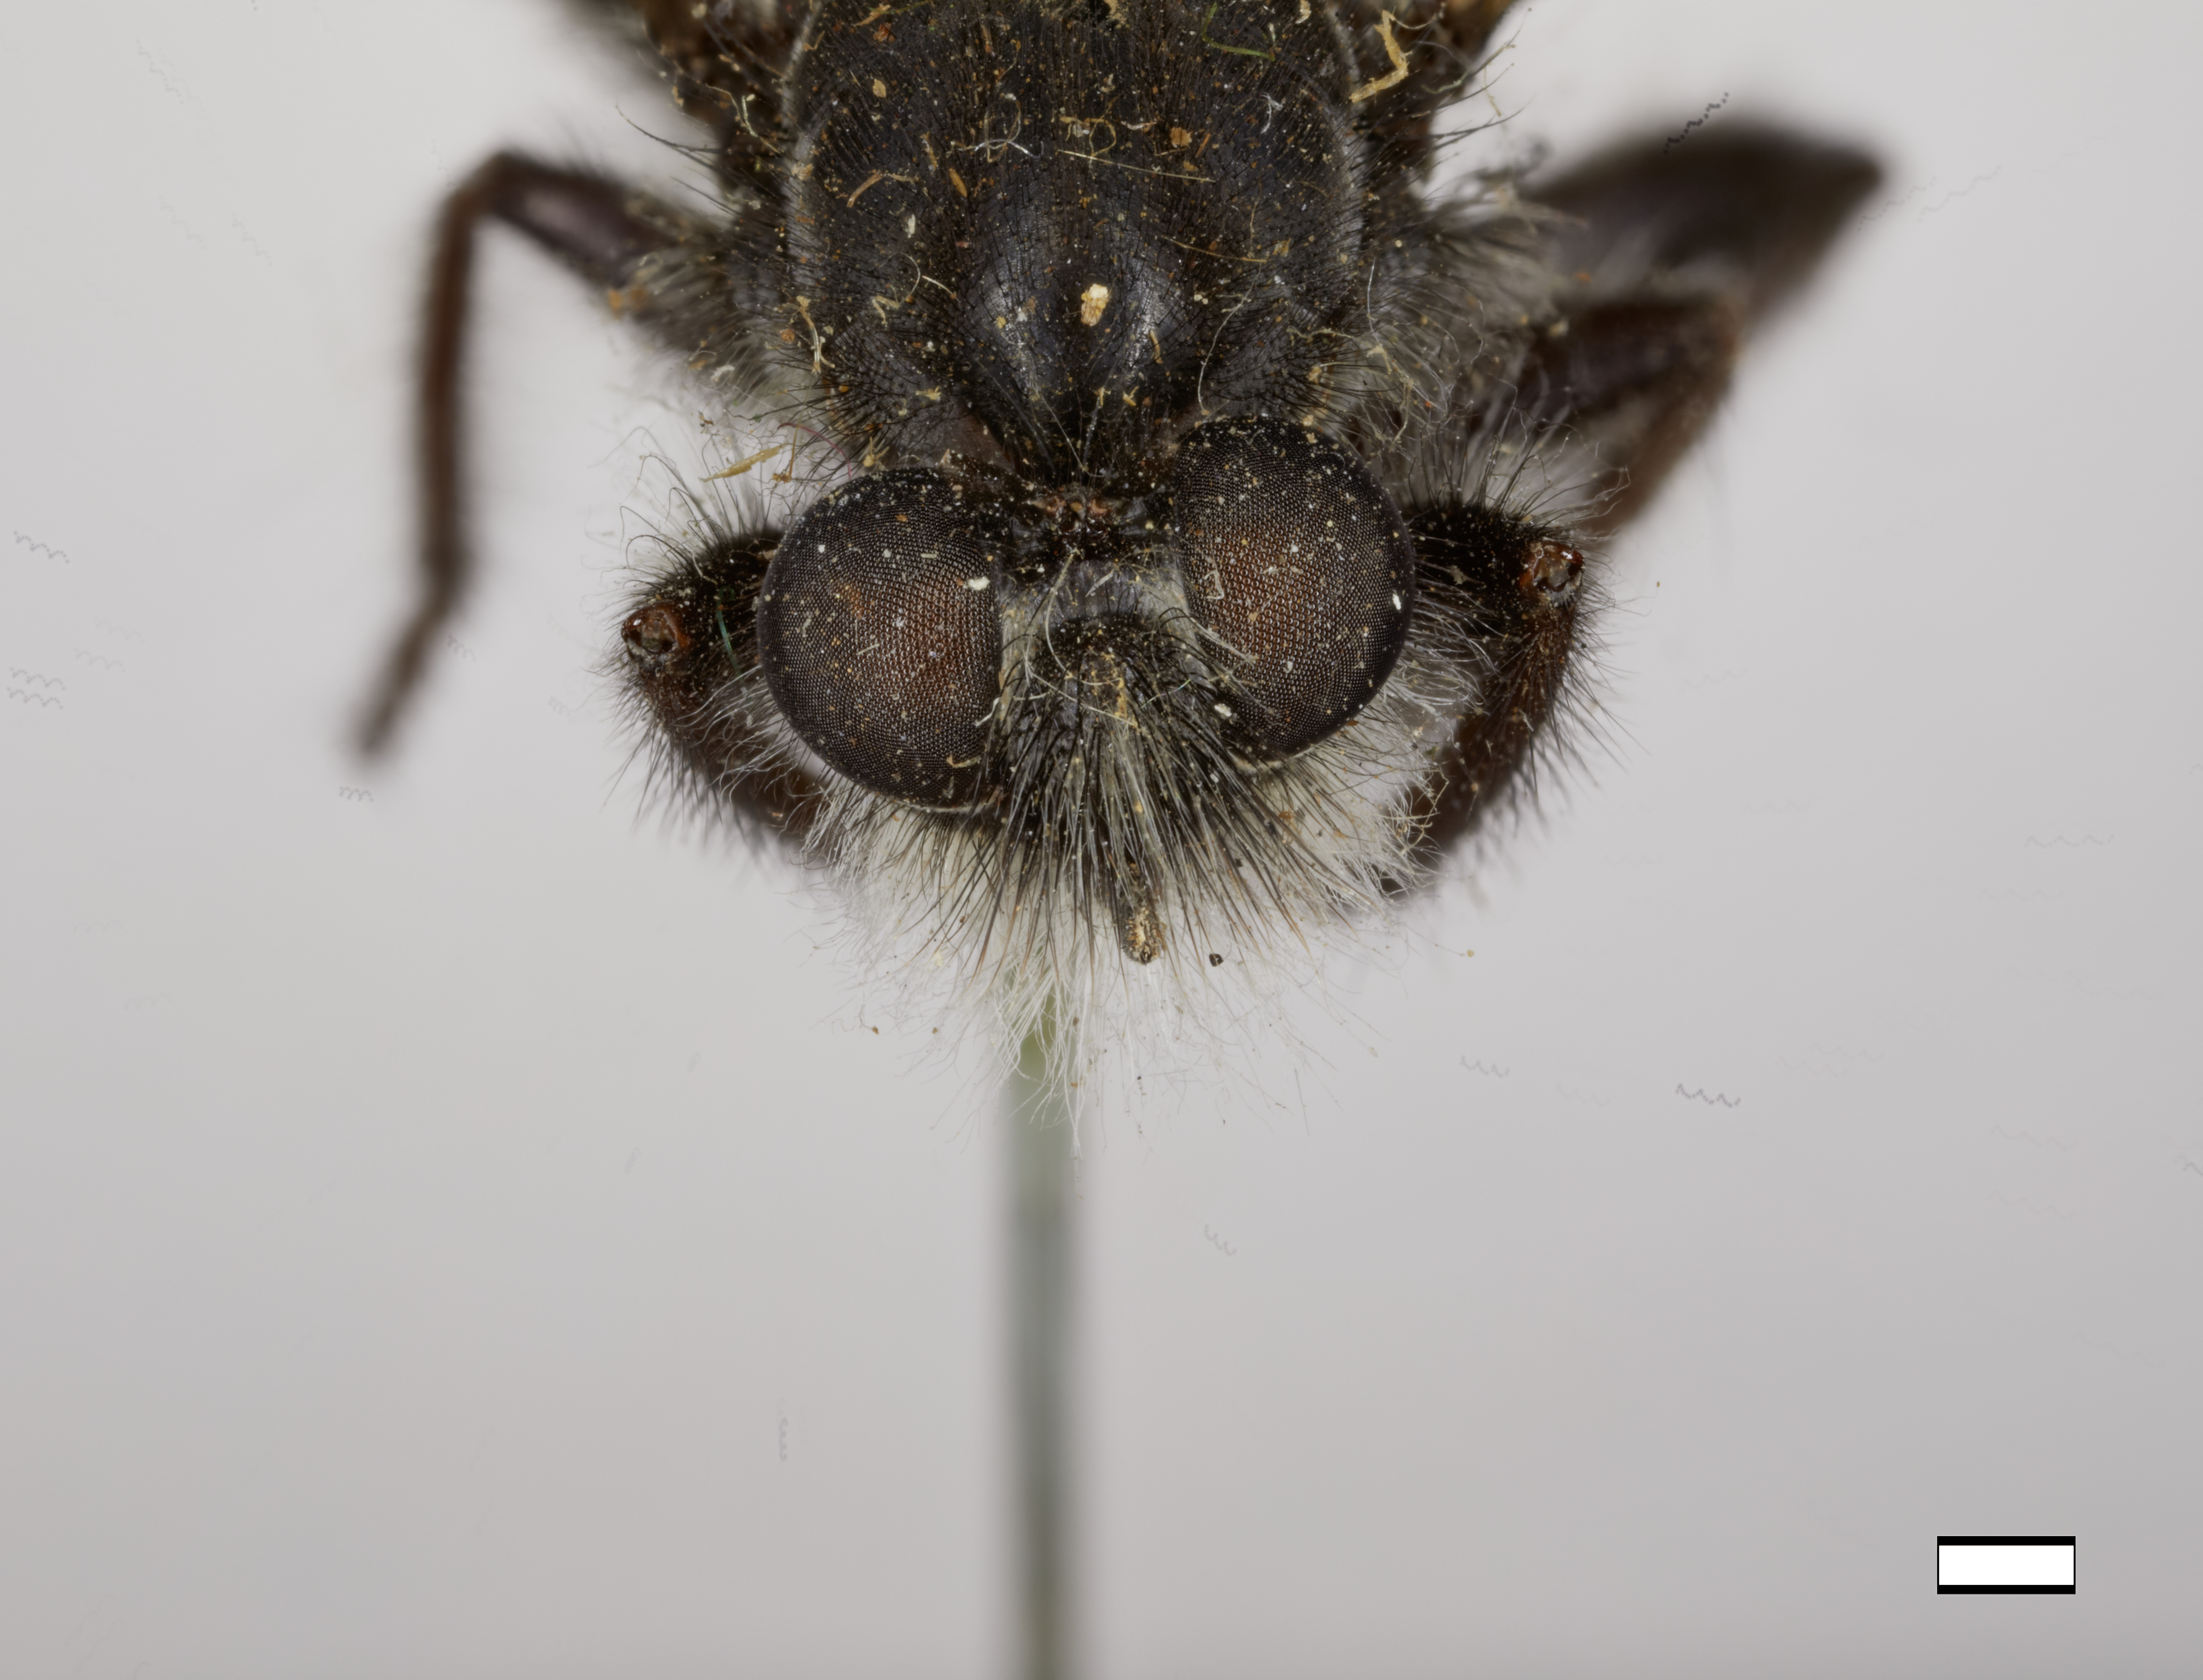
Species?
Laphria aimatis
